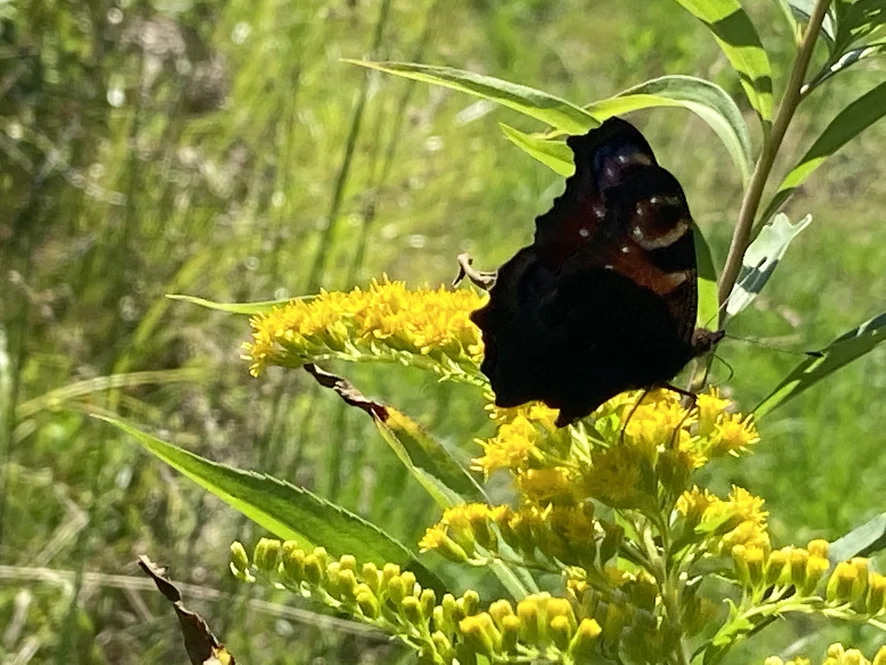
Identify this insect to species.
Aglais io
